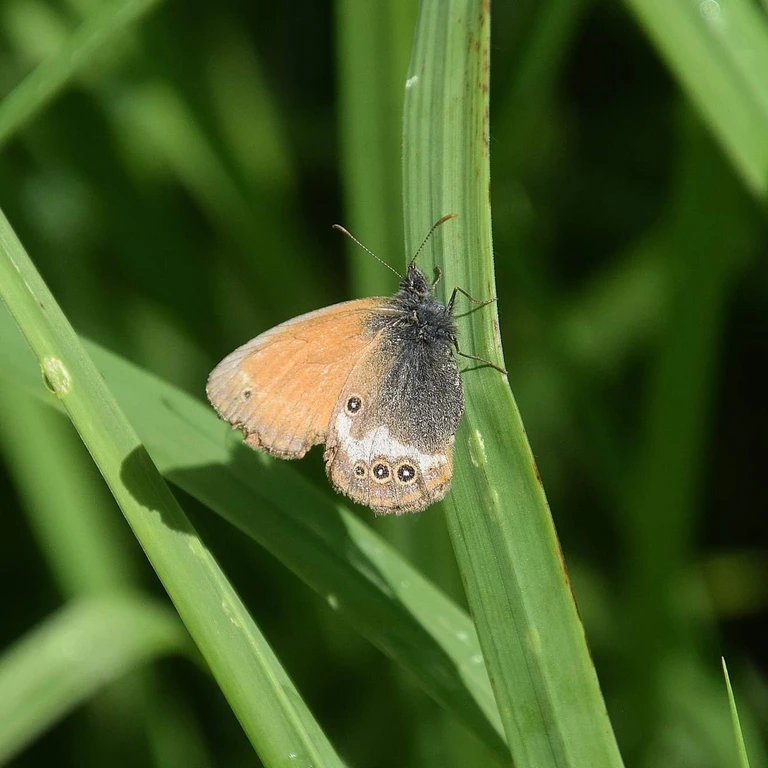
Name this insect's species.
Coenonympha arcania
